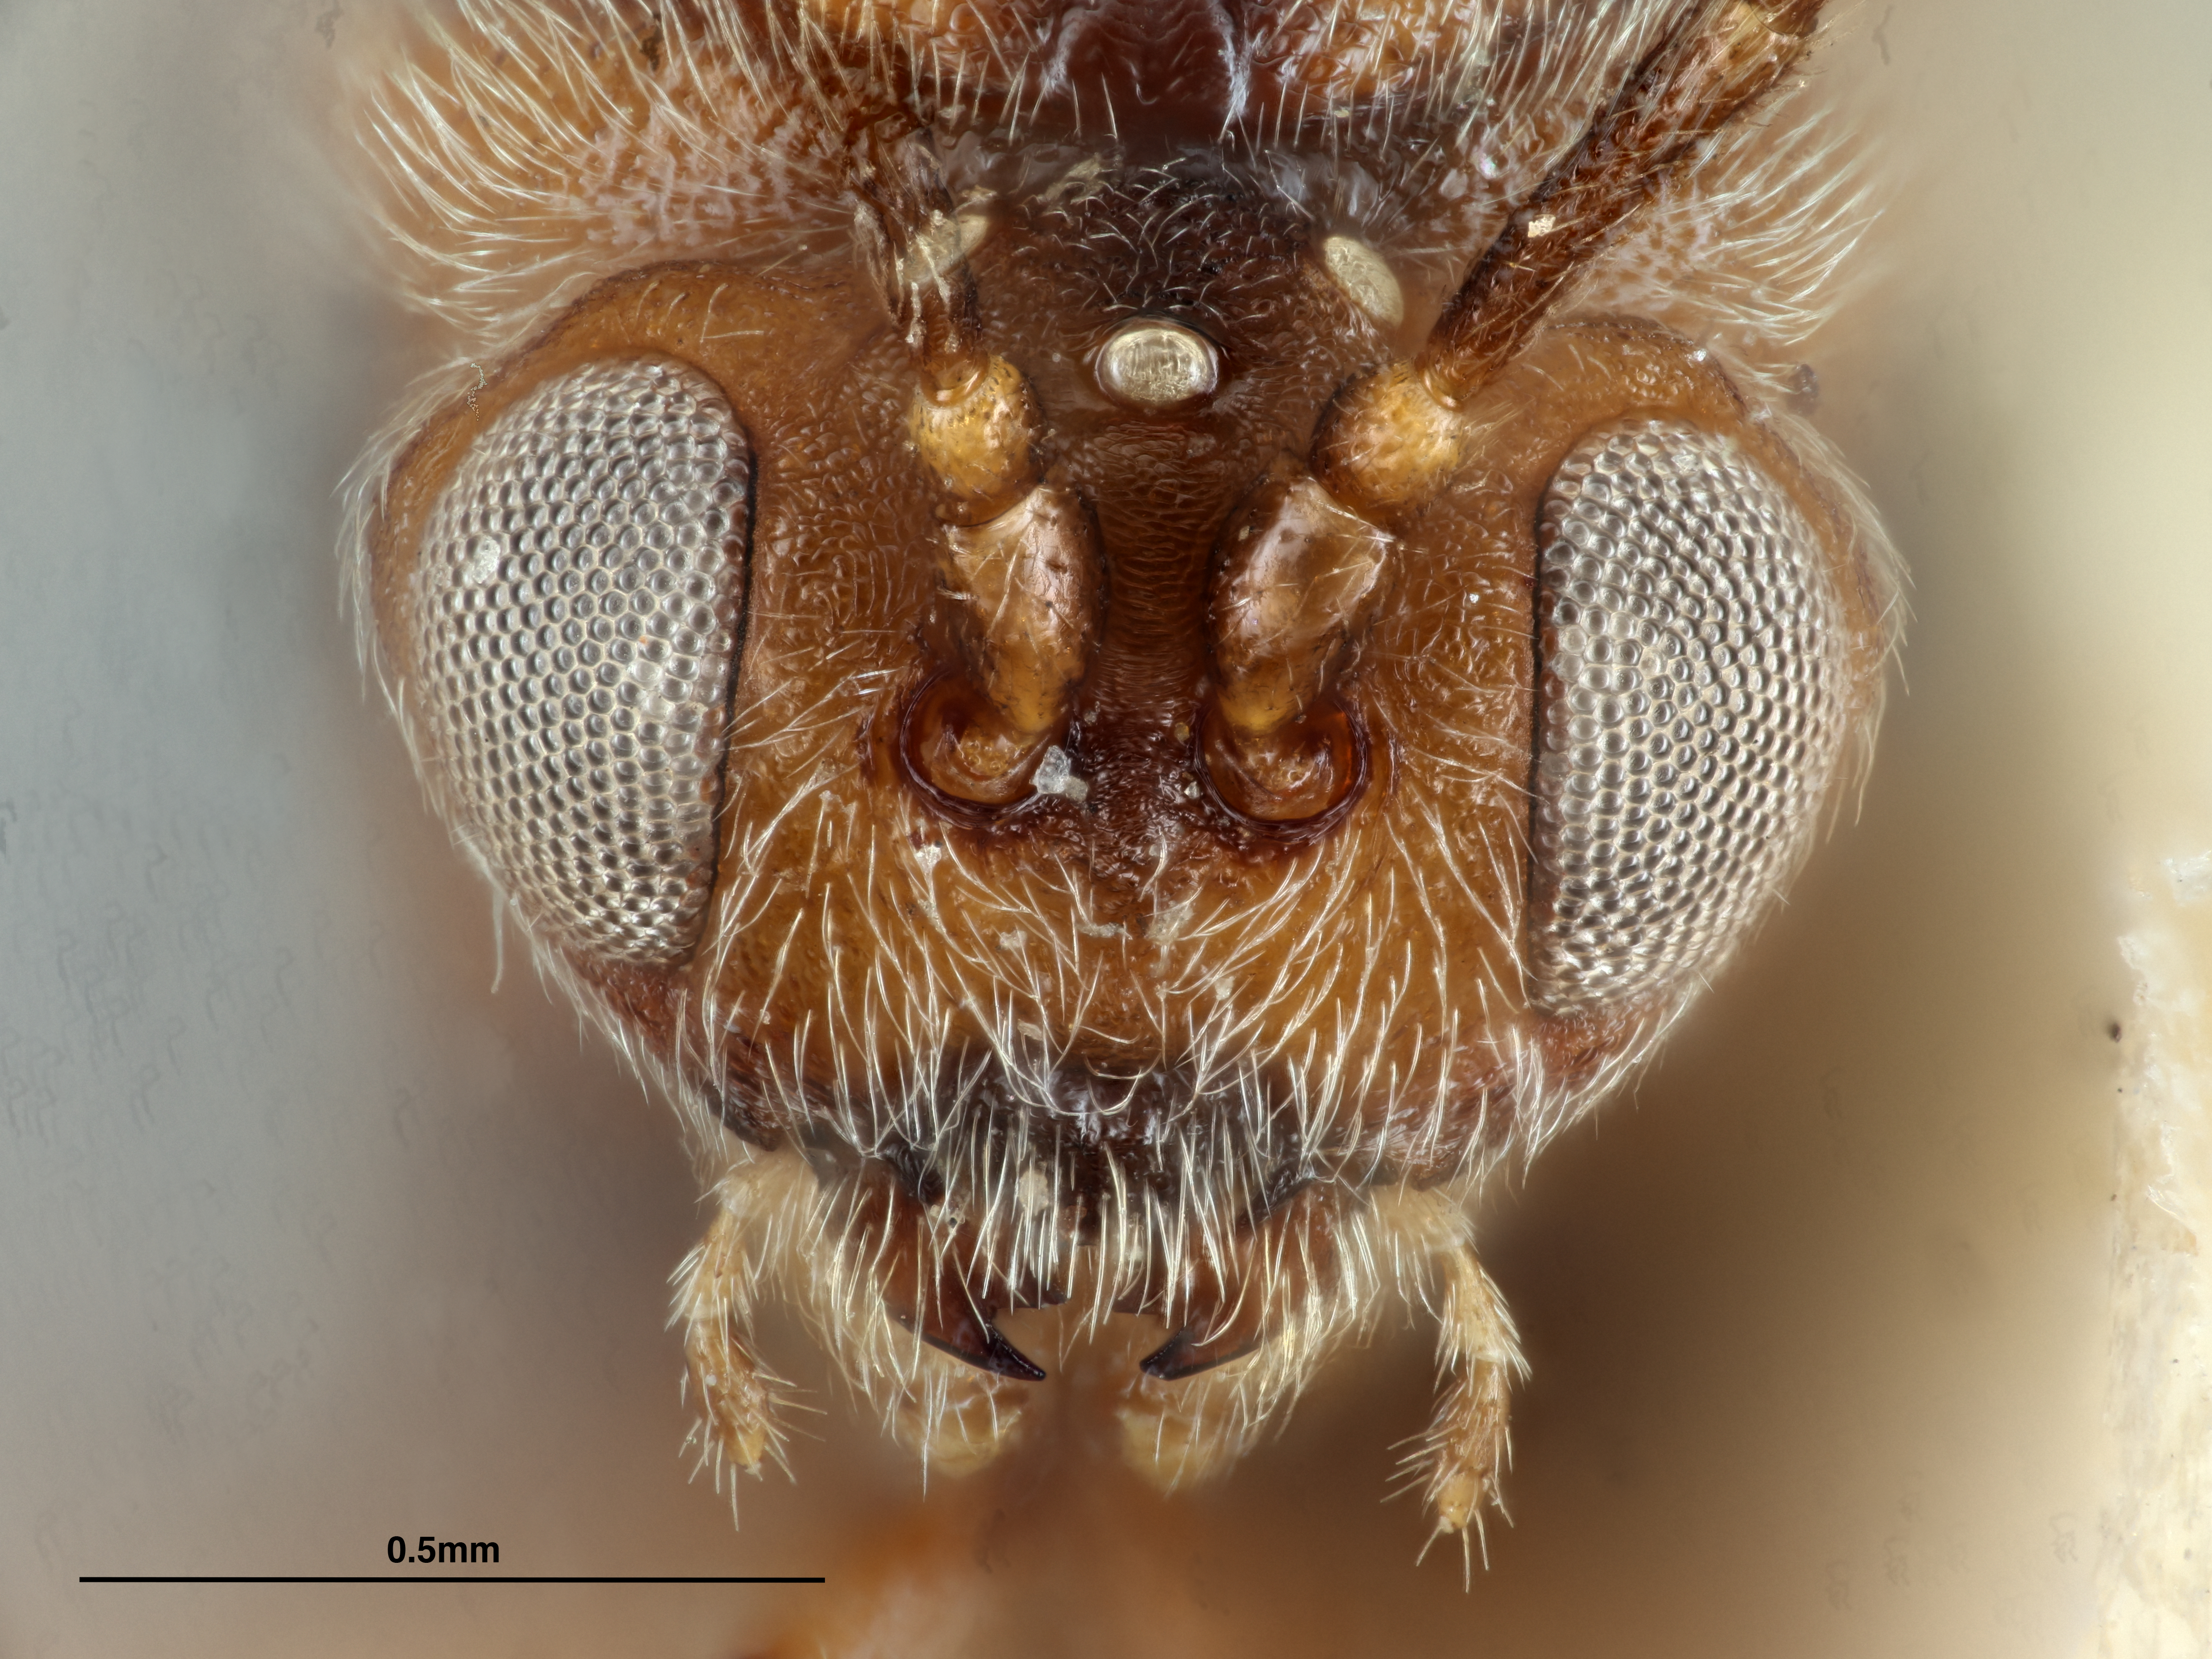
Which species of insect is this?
Callirhytis furva
